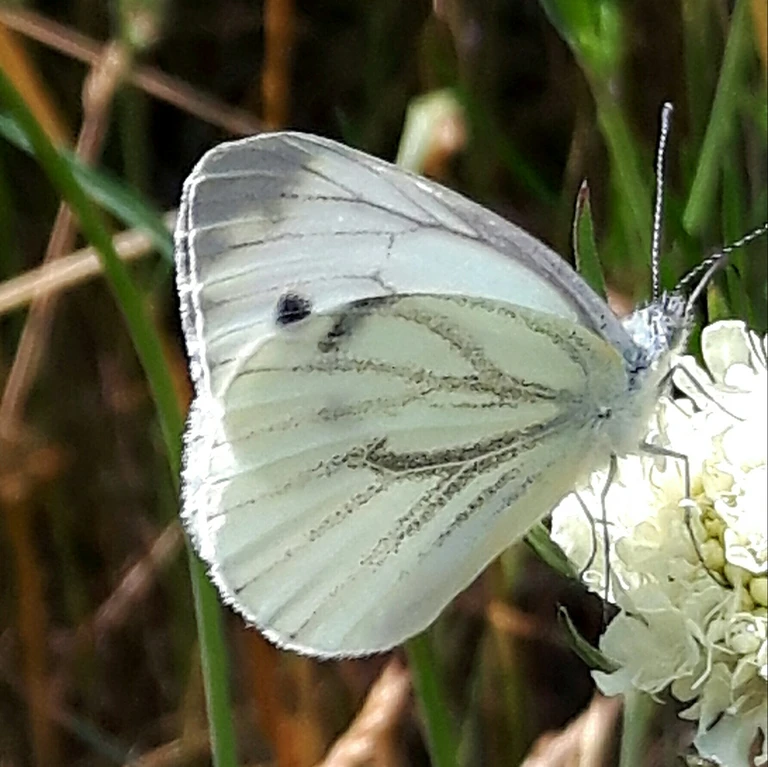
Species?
Pieris napi
